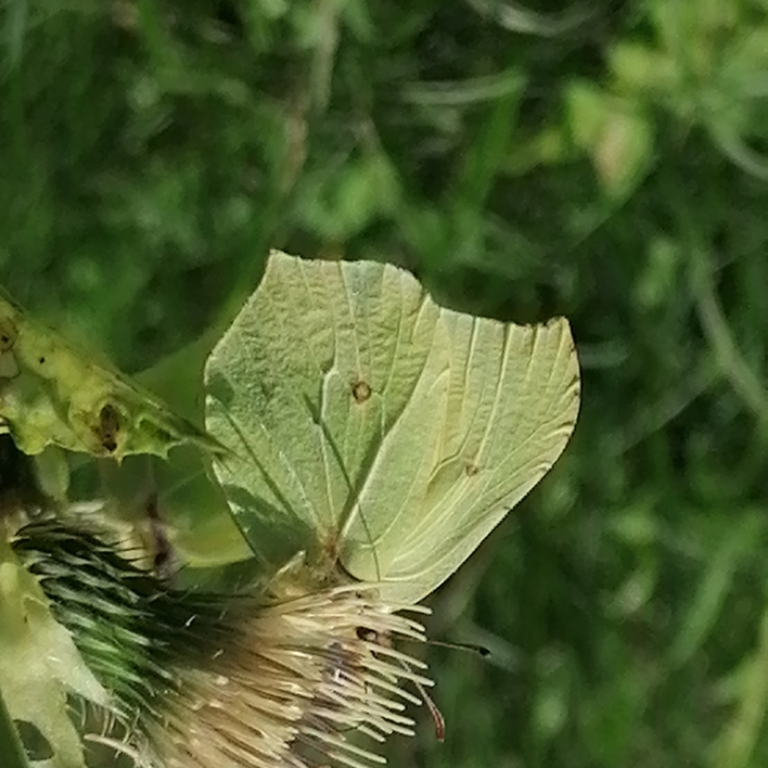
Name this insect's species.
Gonepteryx rhamni
